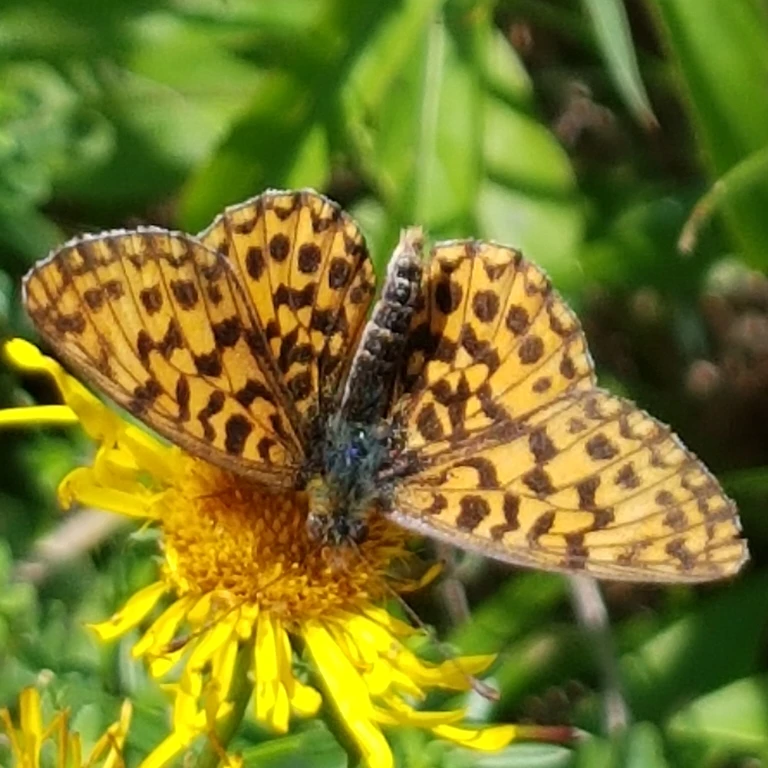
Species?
Boloria dia
